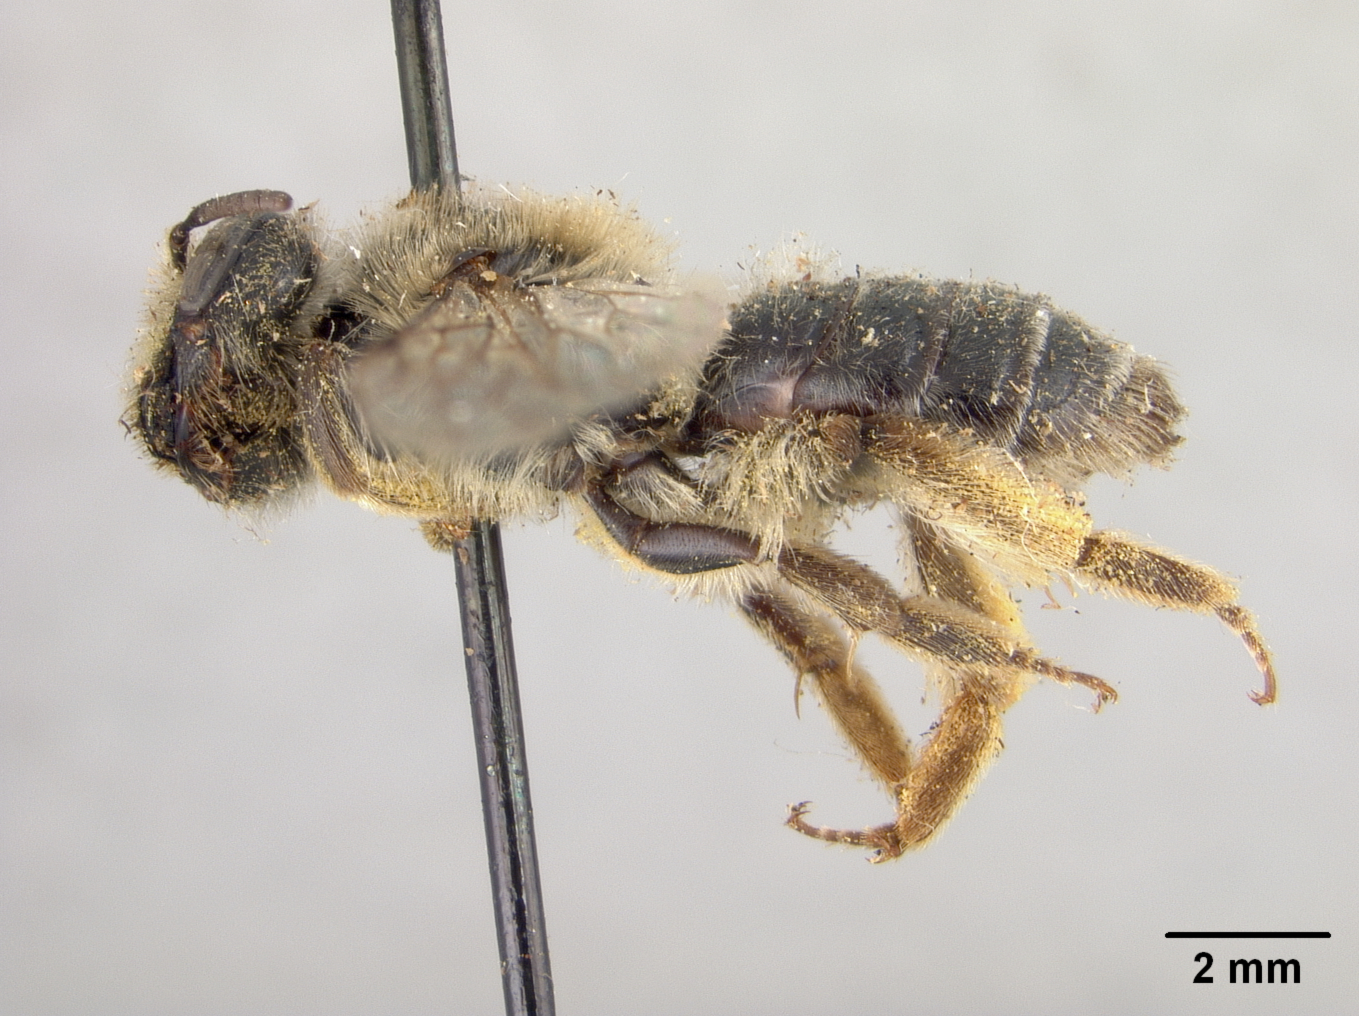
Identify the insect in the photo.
Andrena fukaii
